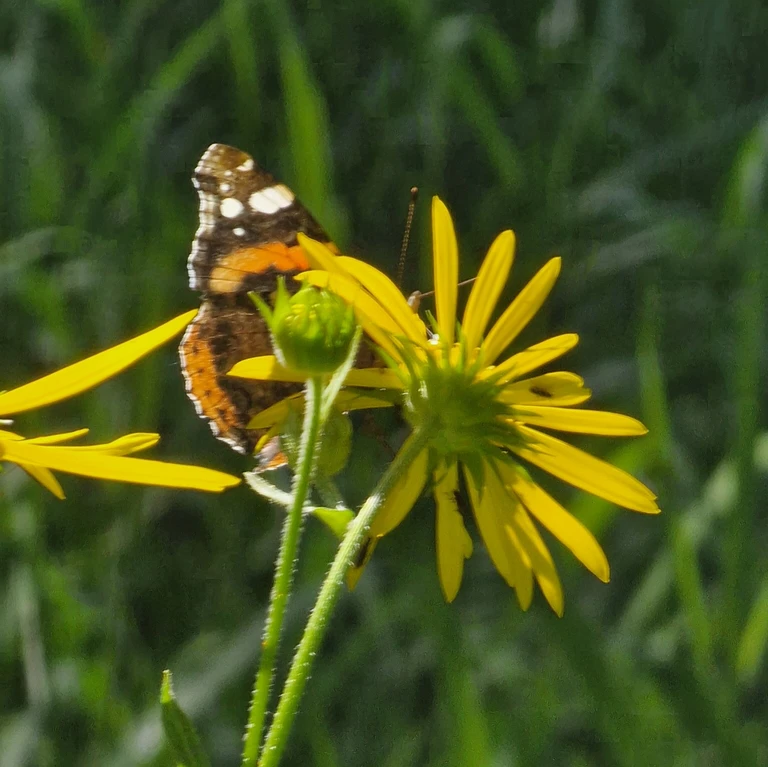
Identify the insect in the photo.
Vanessa atalanta
